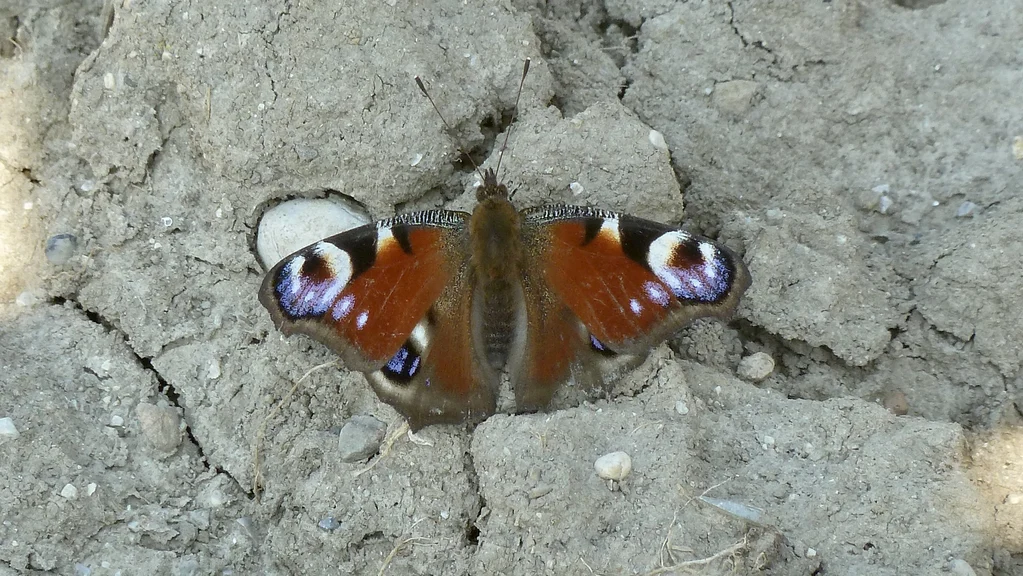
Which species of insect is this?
Aglais io
